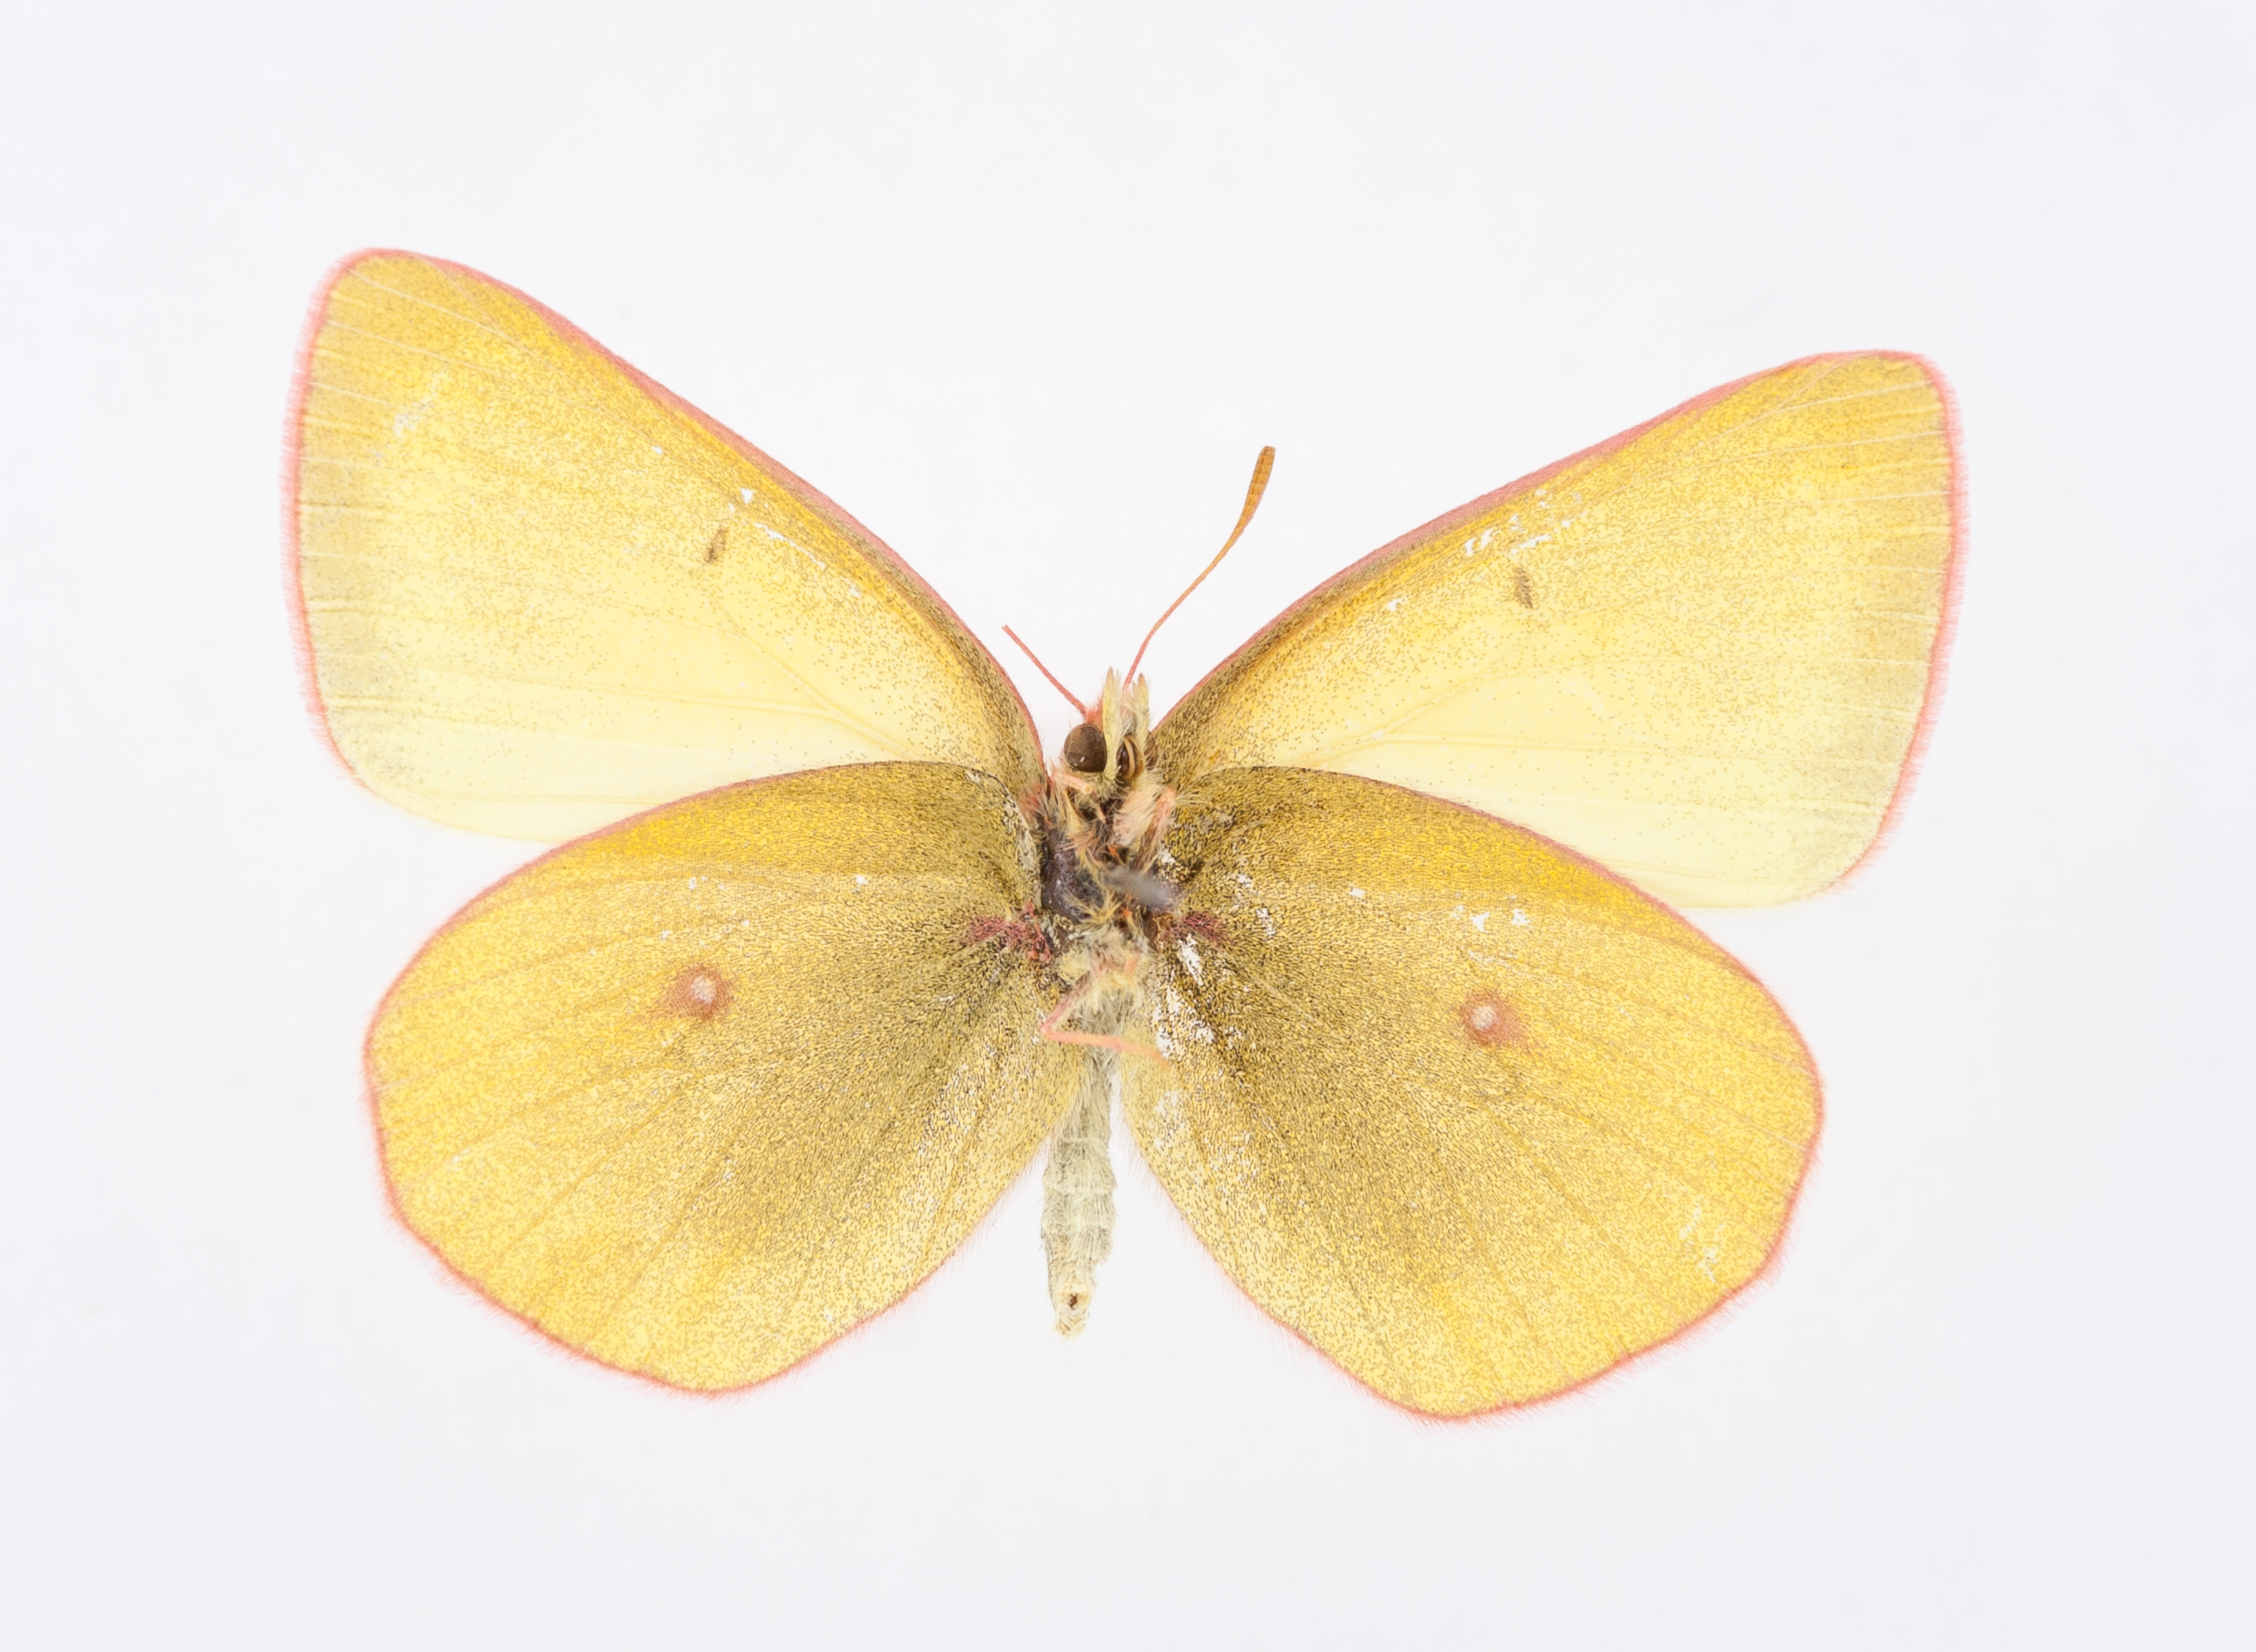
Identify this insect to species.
Eurymus pelidne
